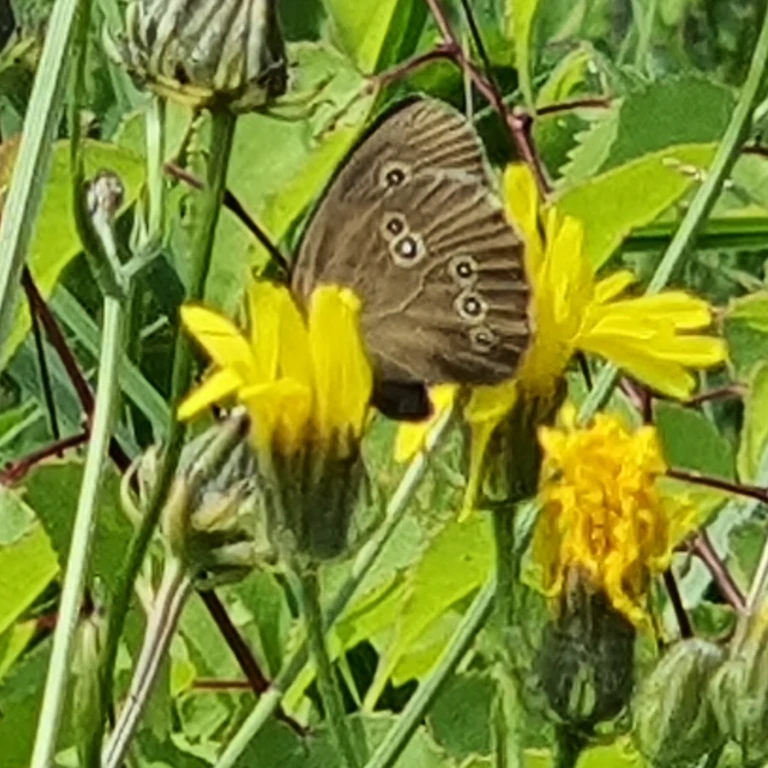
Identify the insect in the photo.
Aphantopus hyperantus
